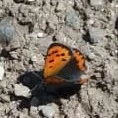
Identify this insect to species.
Lycaena phlaeas
